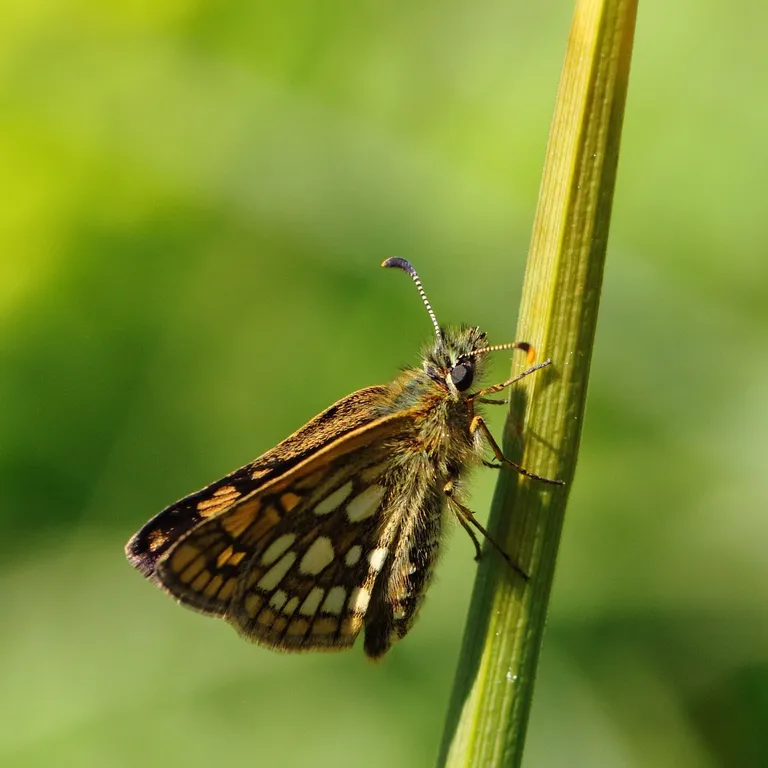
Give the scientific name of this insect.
Carterocephalus palaemon
